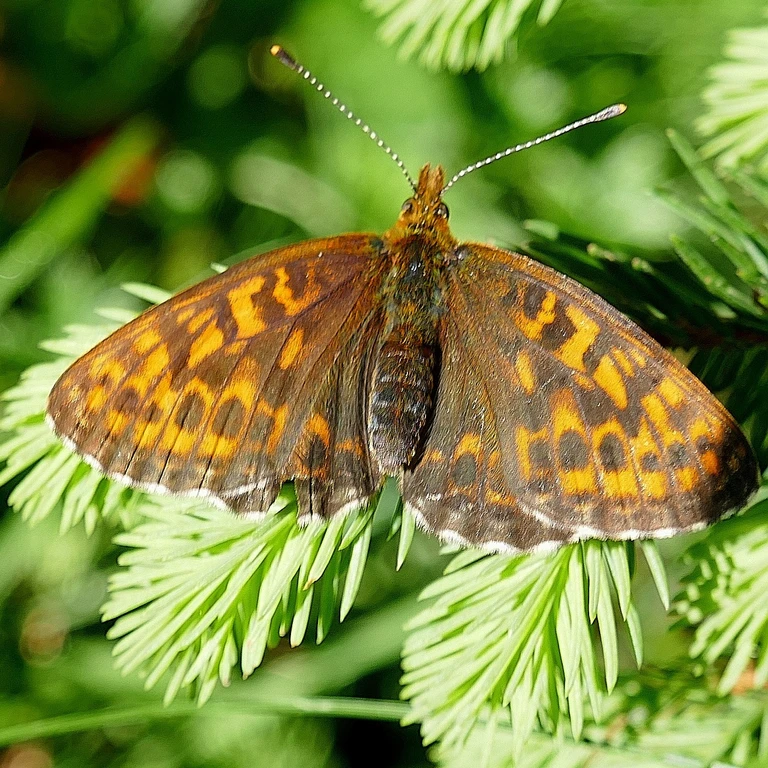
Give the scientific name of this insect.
Boloria thore
